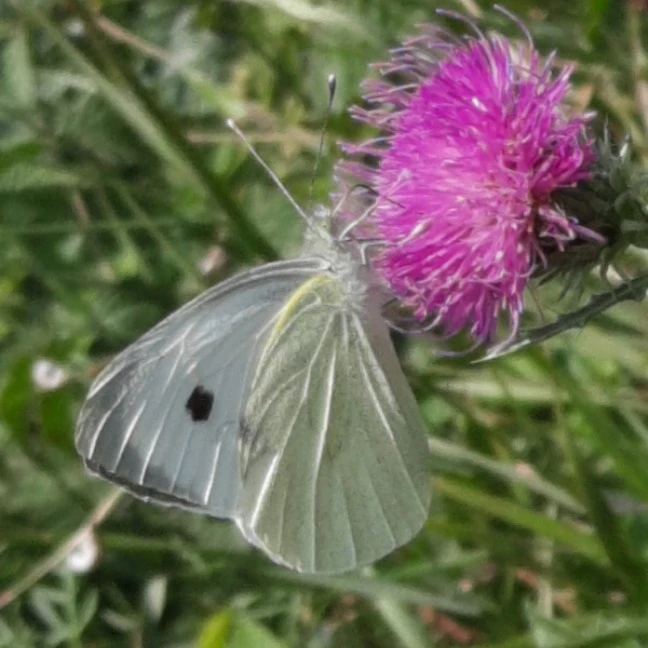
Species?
Pieris brassicae
